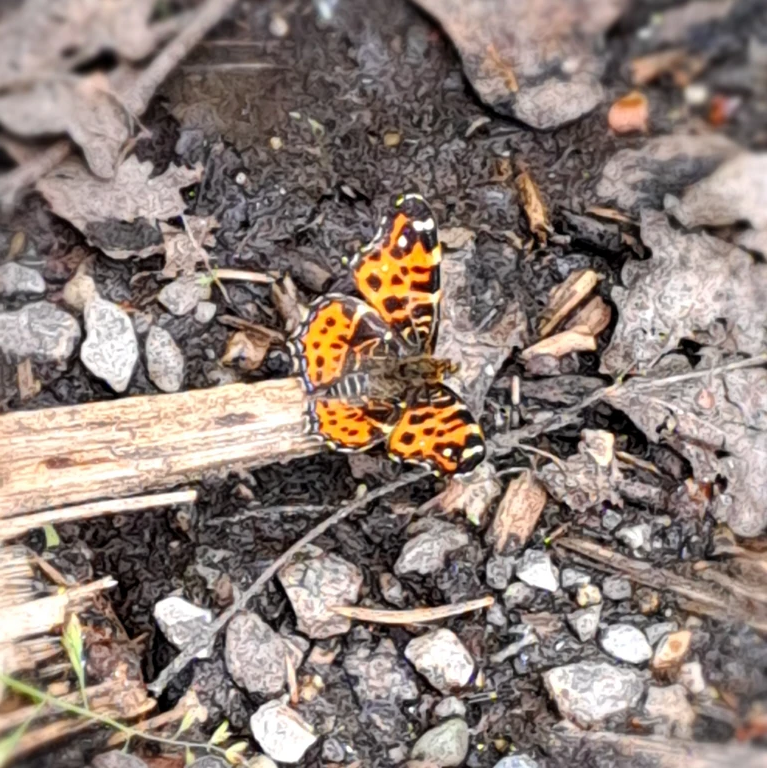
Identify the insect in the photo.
Araschnia levana
